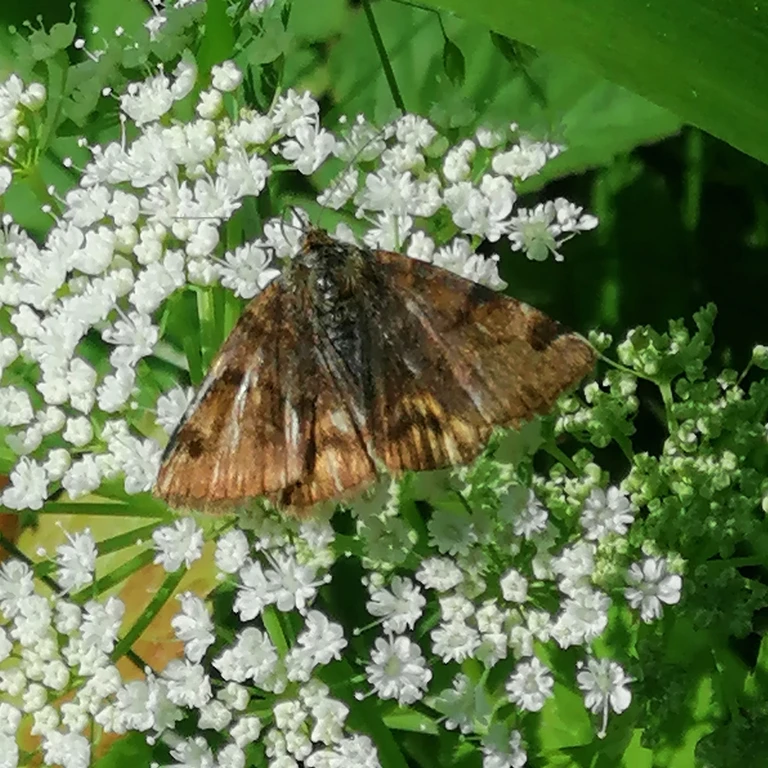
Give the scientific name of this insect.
Euclidia glyphica
